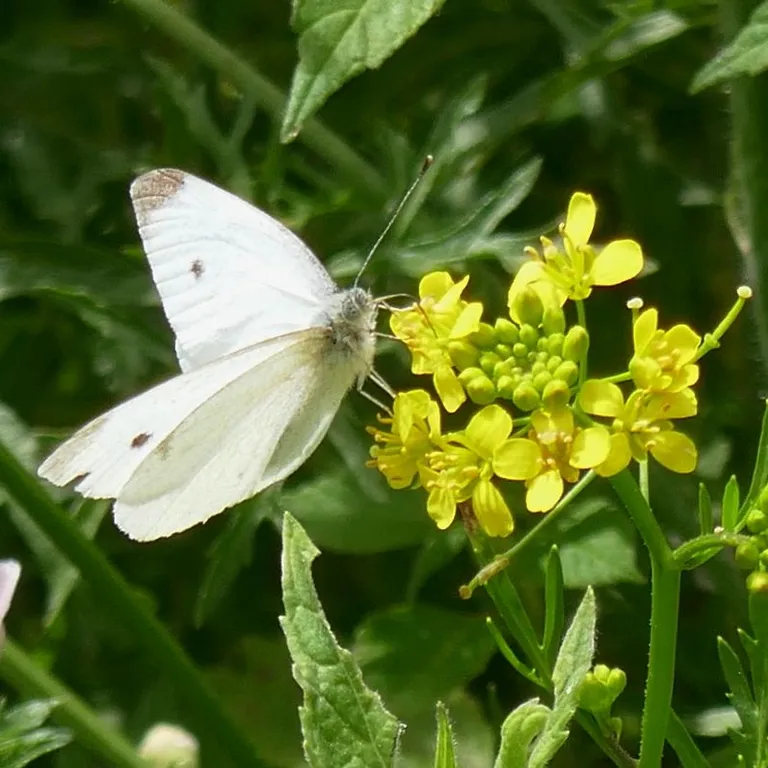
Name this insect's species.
Pieris rapae
